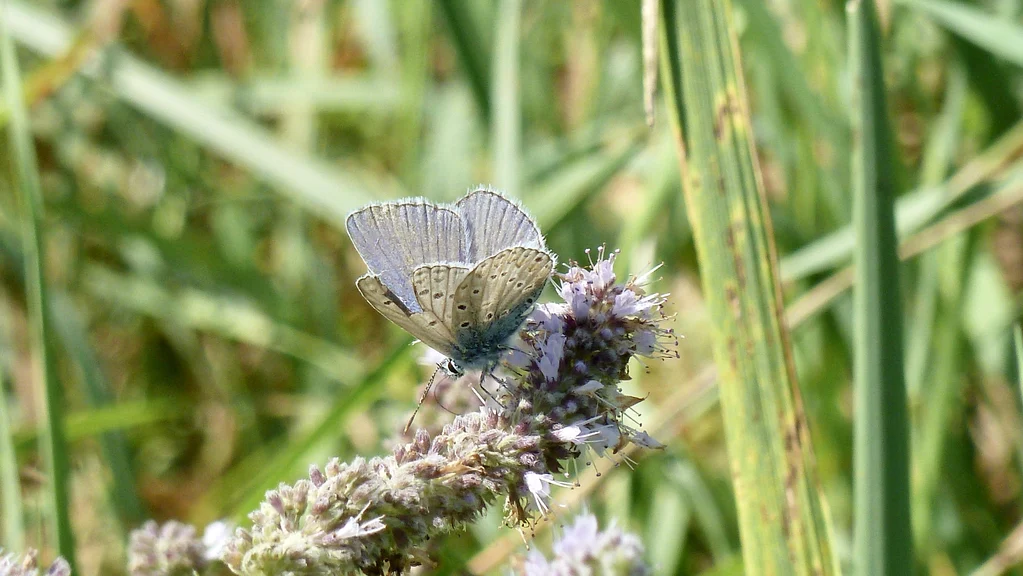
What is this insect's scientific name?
Polyommatus icarus
